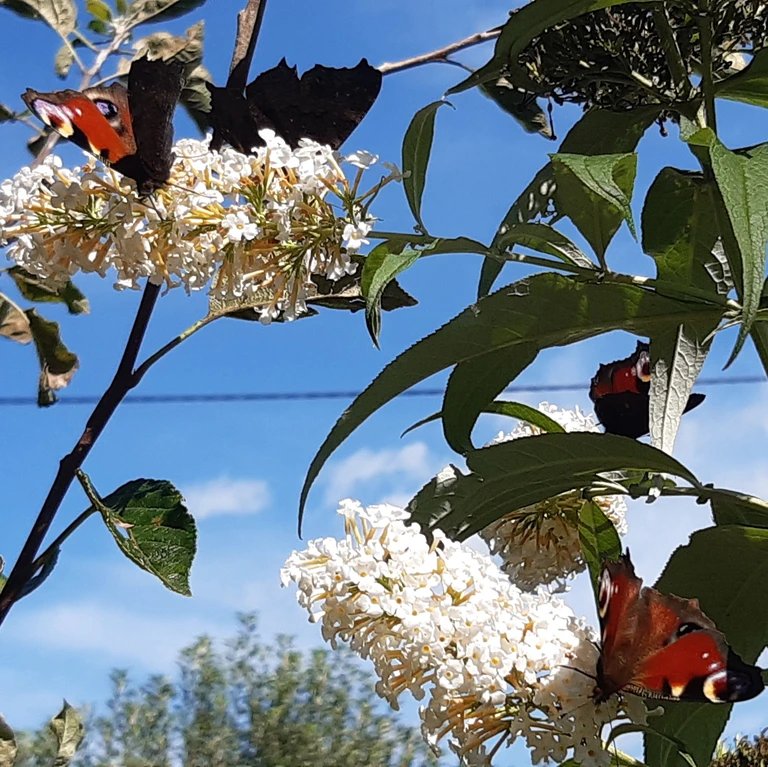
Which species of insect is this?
Aglais io
